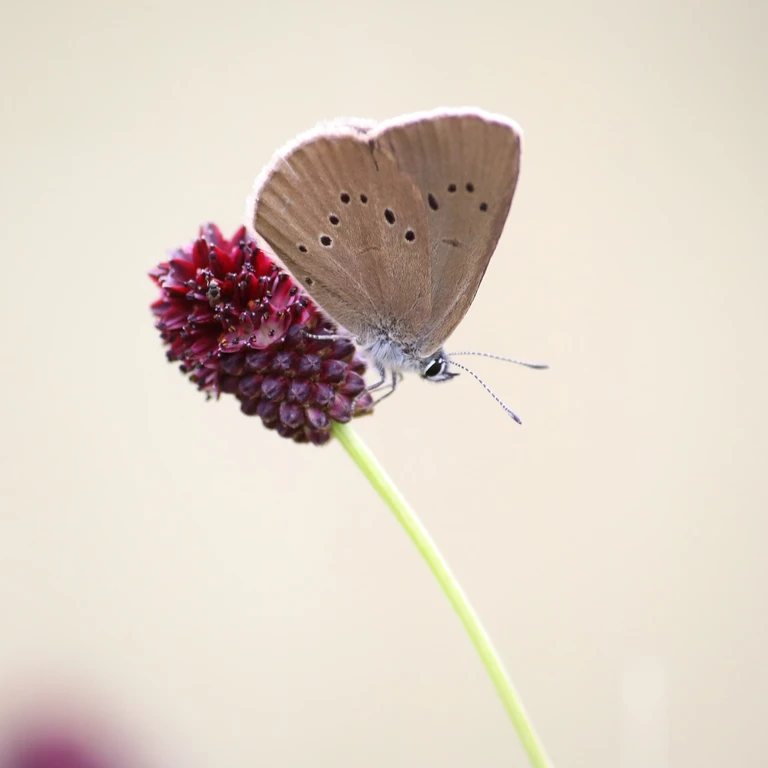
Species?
Phengaris nausithous (also Maculinea nausithous)
